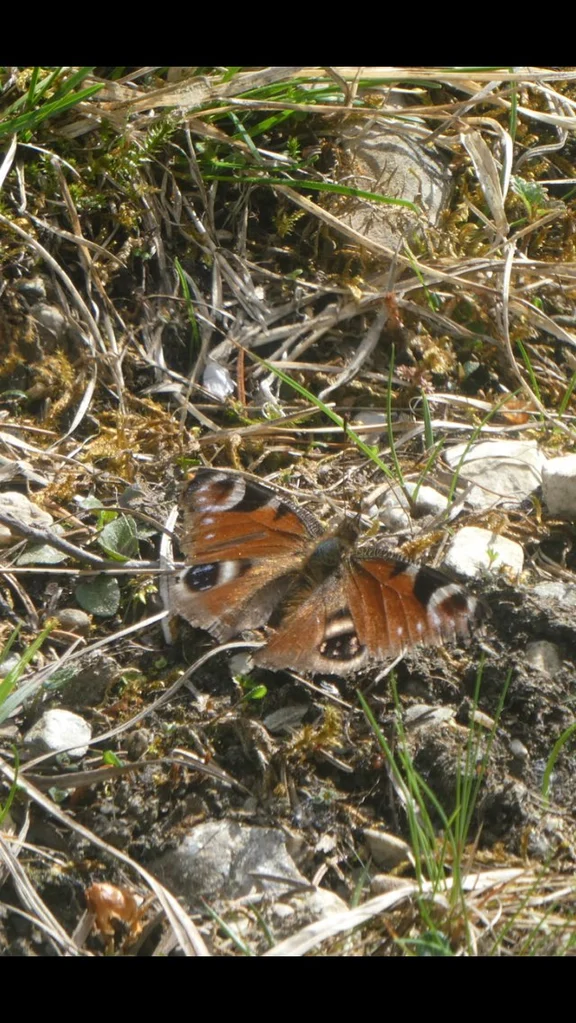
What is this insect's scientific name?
Aglais io
